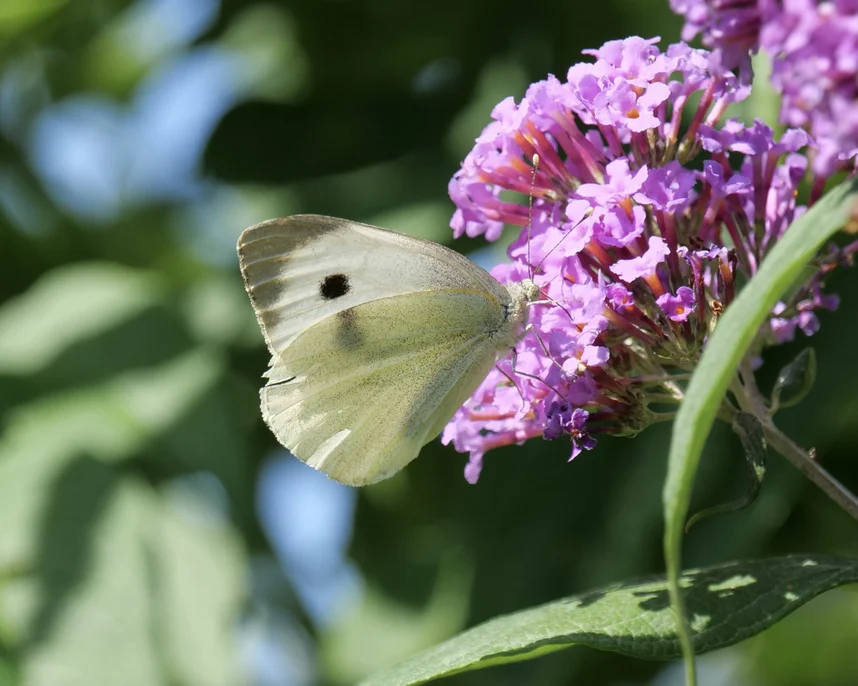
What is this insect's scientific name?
Pieris brassicae
